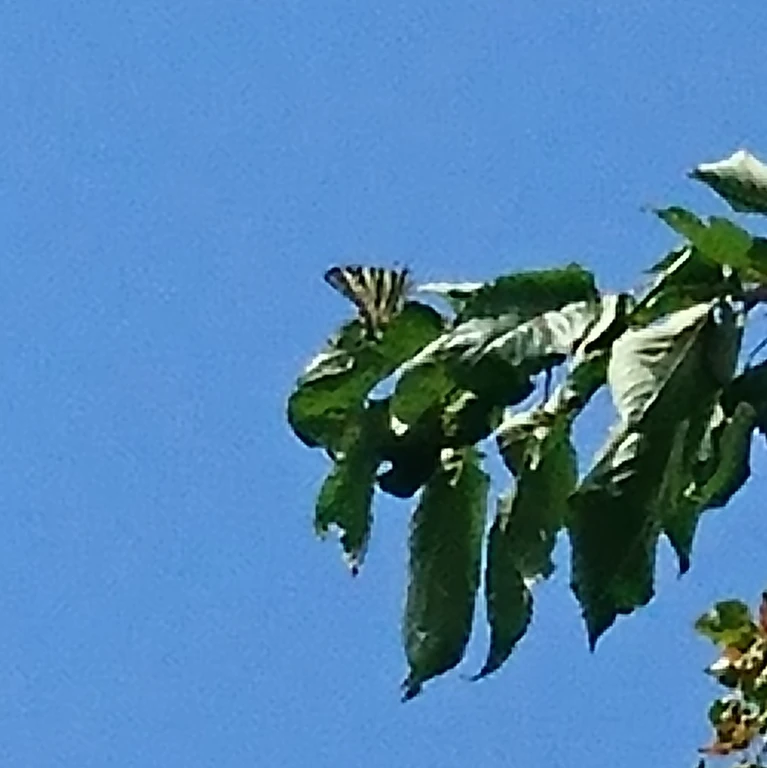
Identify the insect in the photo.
Iphiclides podalirius
